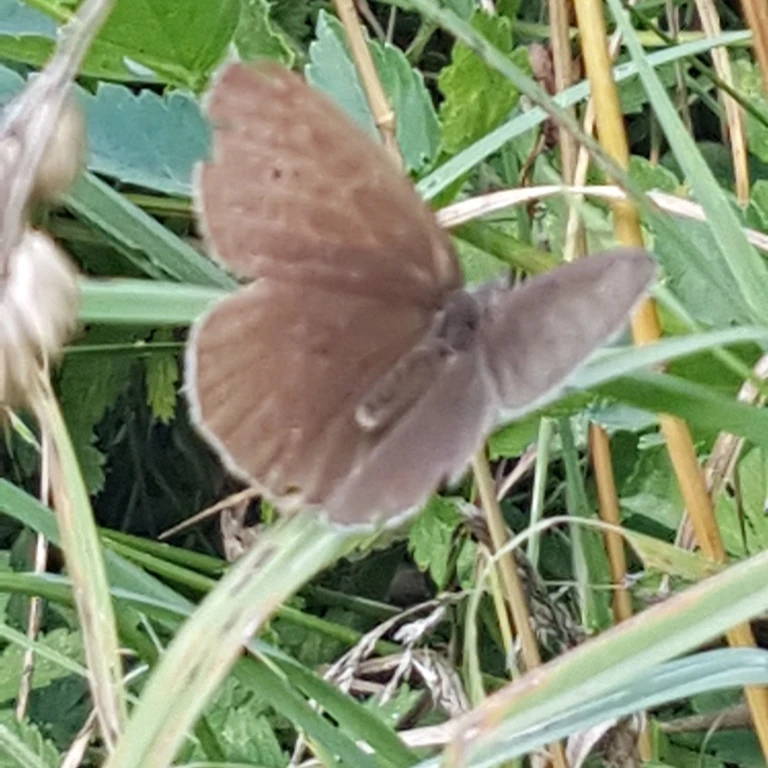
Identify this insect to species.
Maniola jurtina
